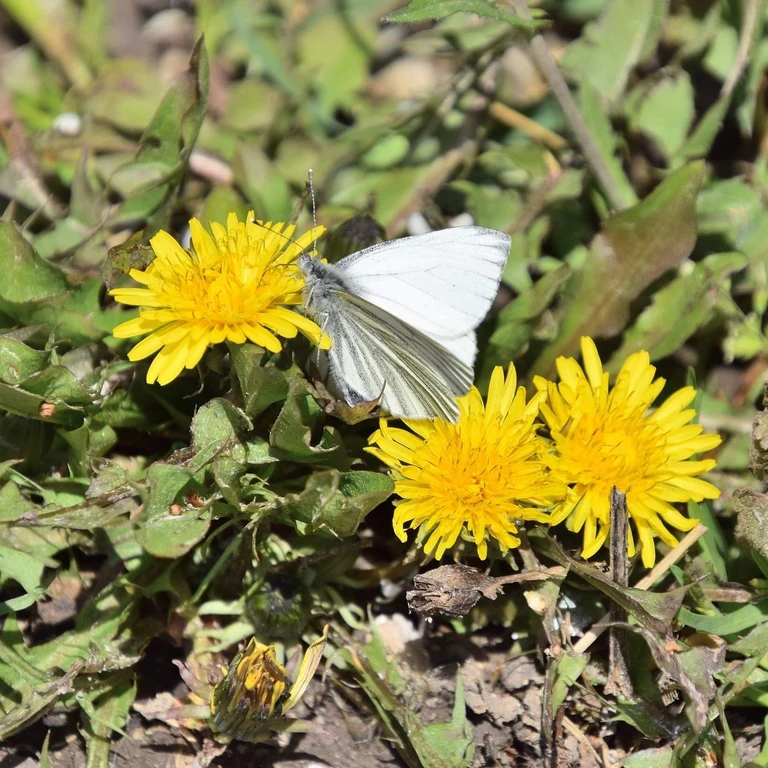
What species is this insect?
Pieris napi
